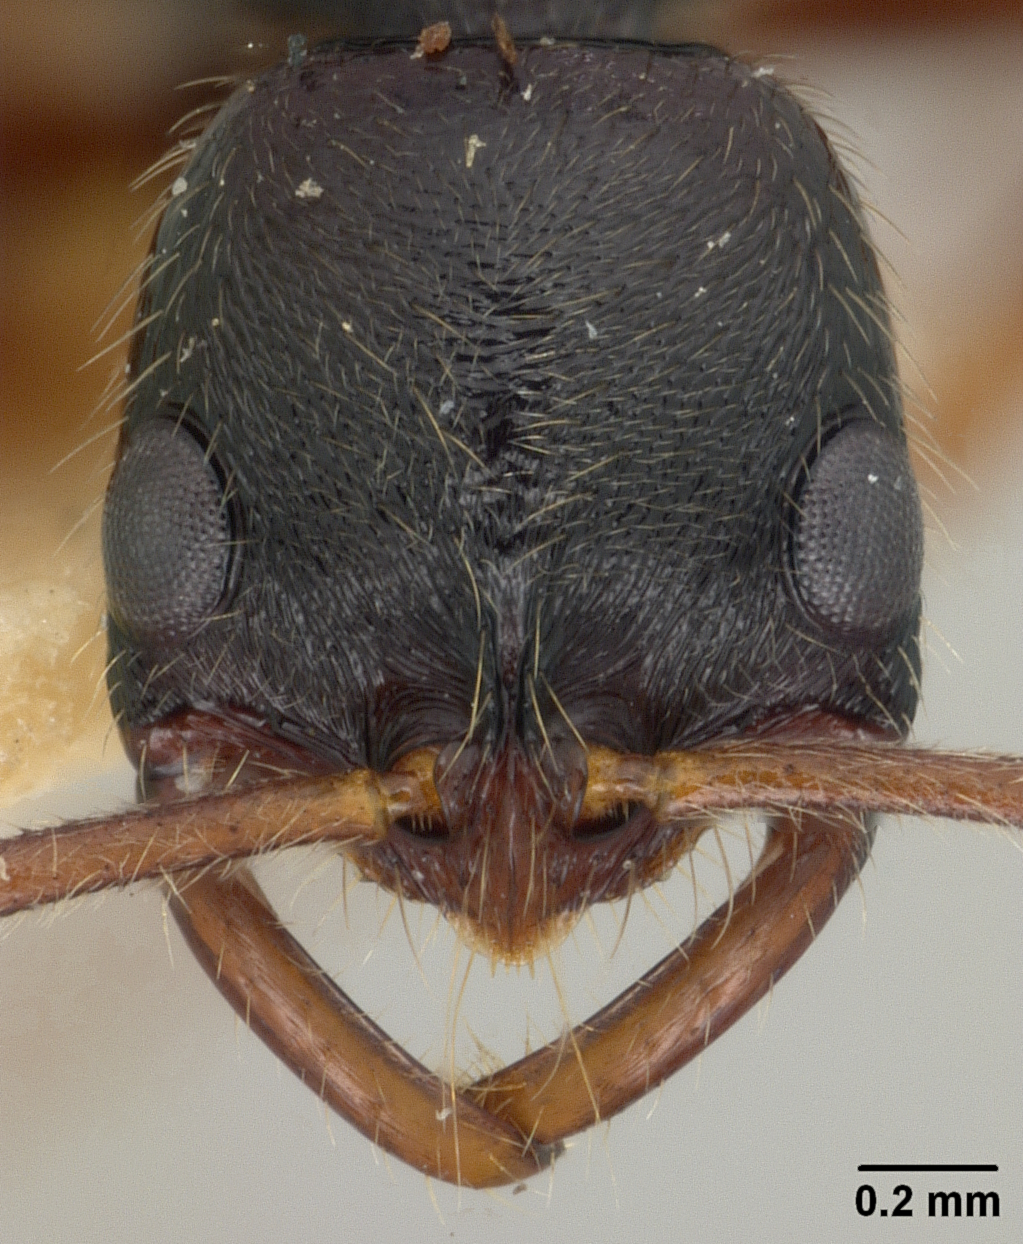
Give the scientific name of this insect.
Leptogenys donisthorpei
